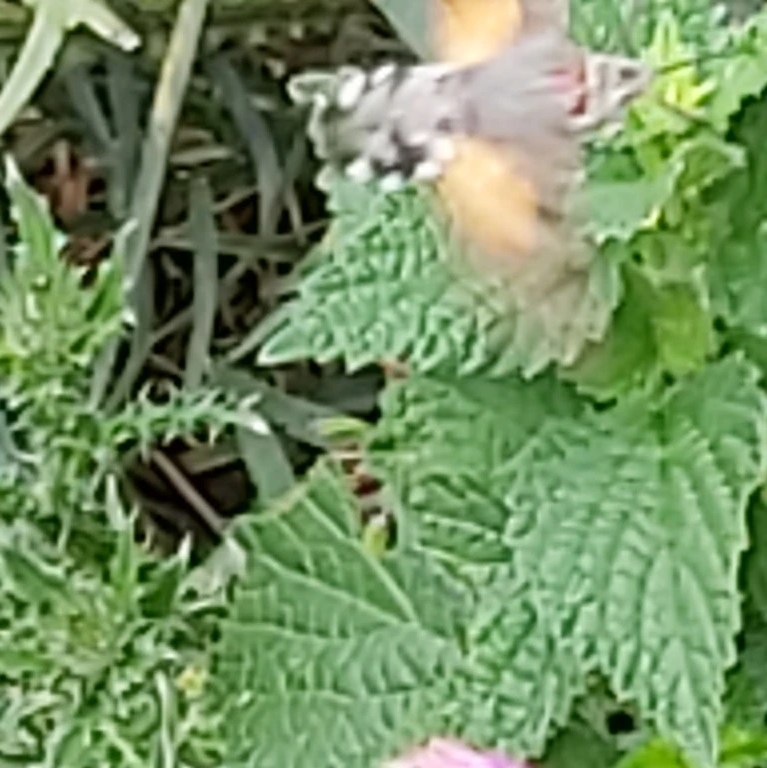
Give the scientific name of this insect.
Macroglossum stellatarum
